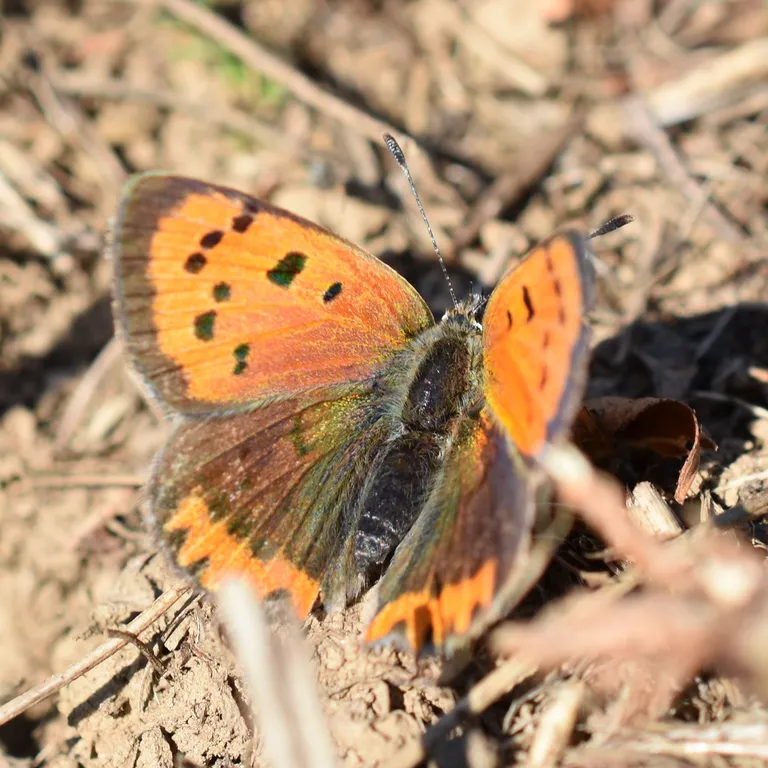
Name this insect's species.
Lycaena phlaeas
